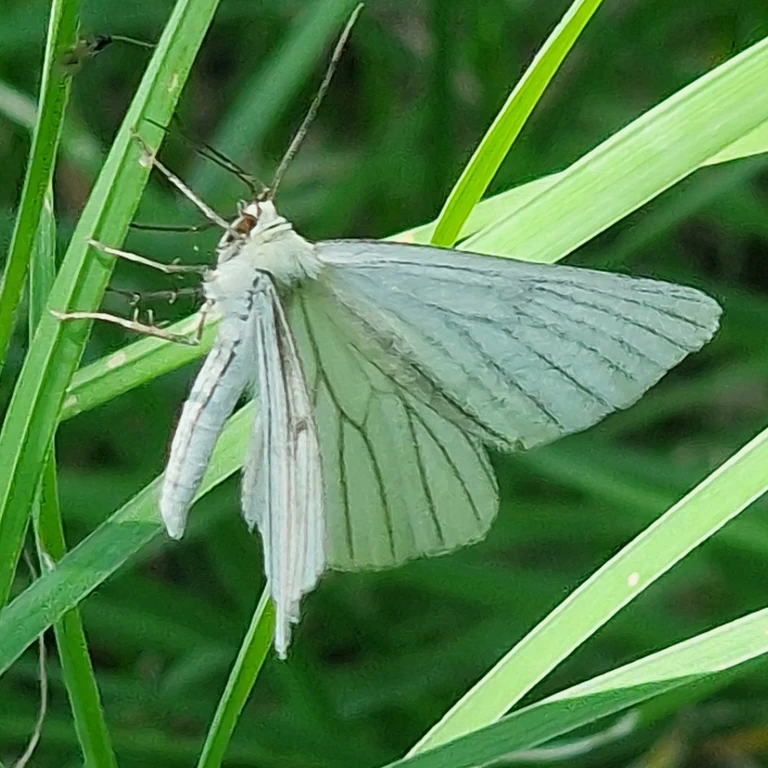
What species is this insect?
Siona lineata
